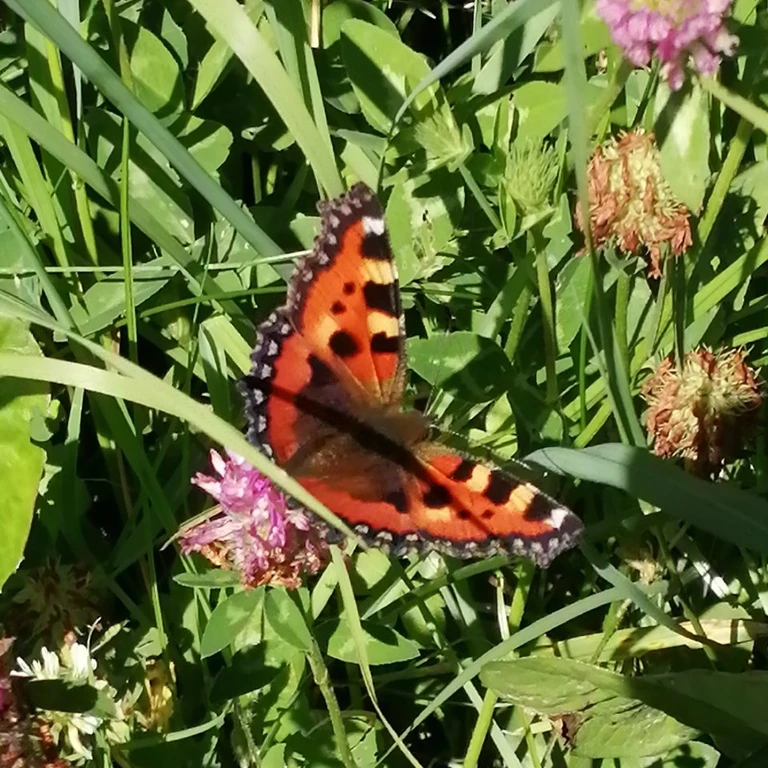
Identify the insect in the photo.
Aglais urticae
